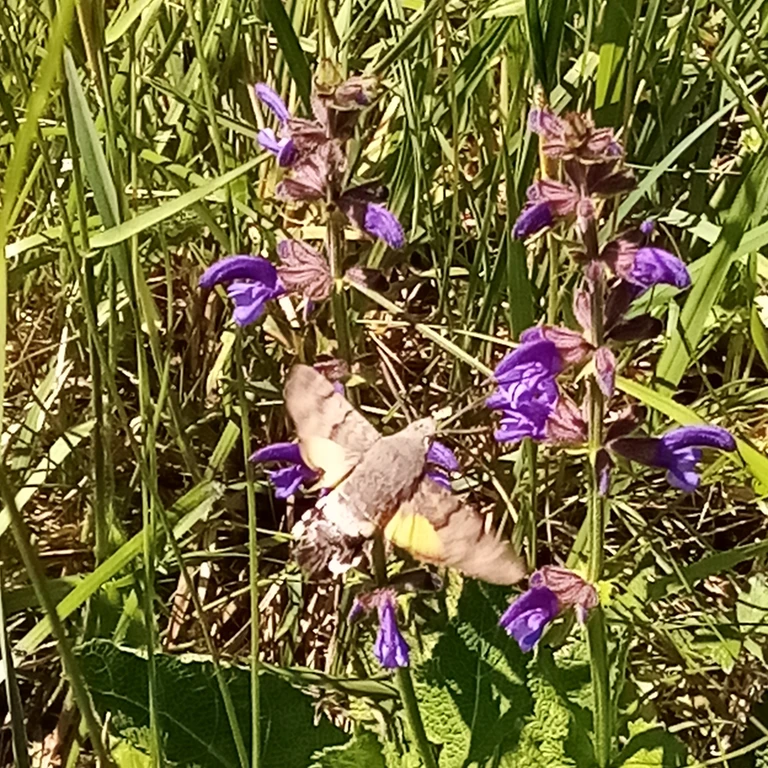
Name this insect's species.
Macroglossum stellatarum
